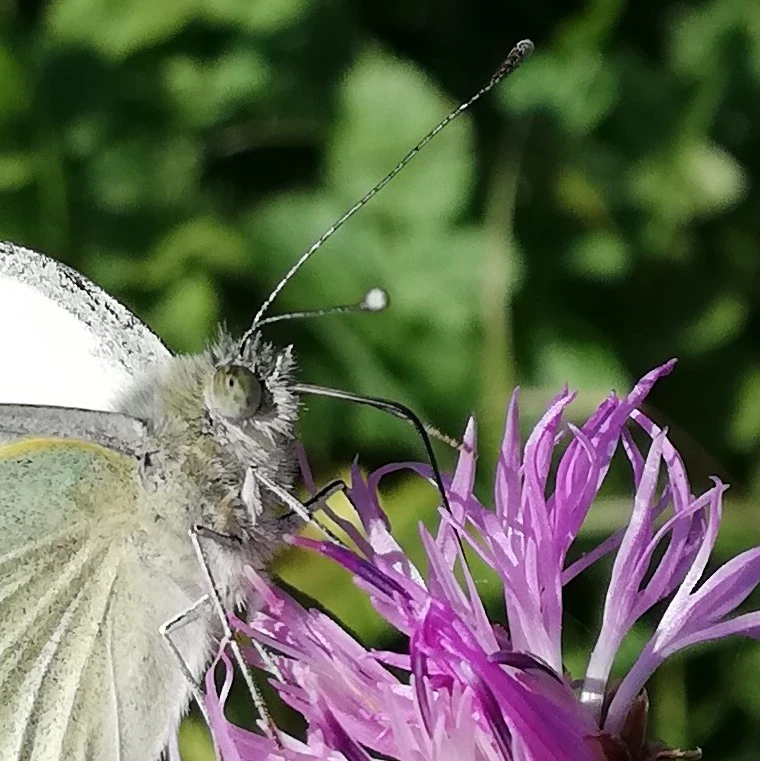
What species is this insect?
Pieris brassicae
